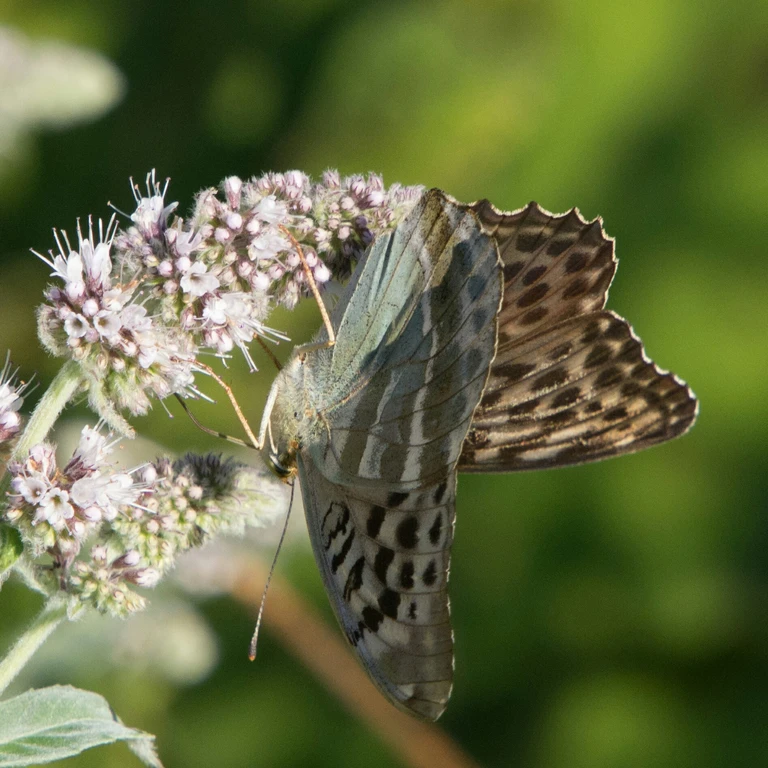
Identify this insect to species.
Argynnis paphia
